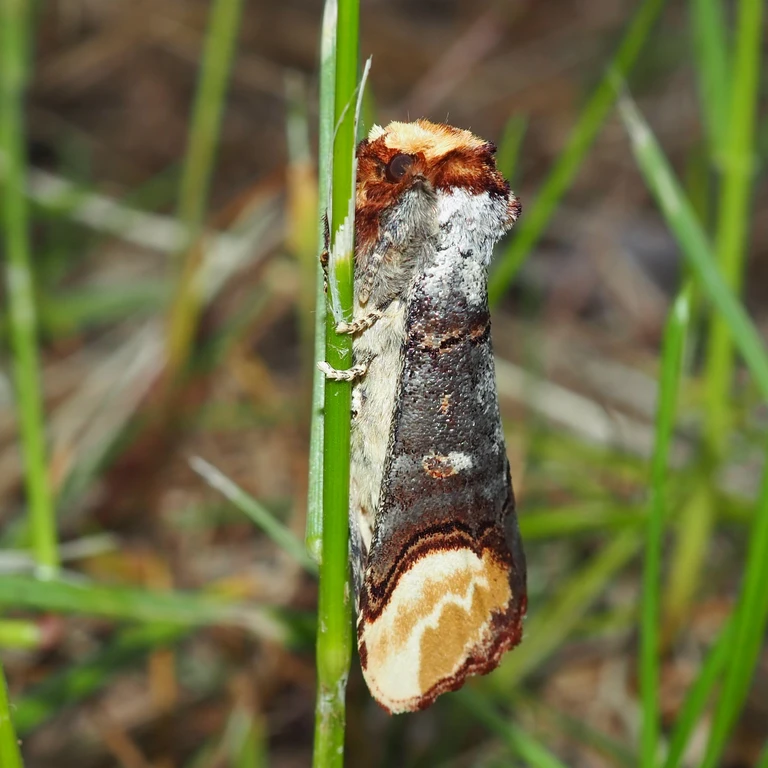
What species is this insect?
Phalera bucephala
